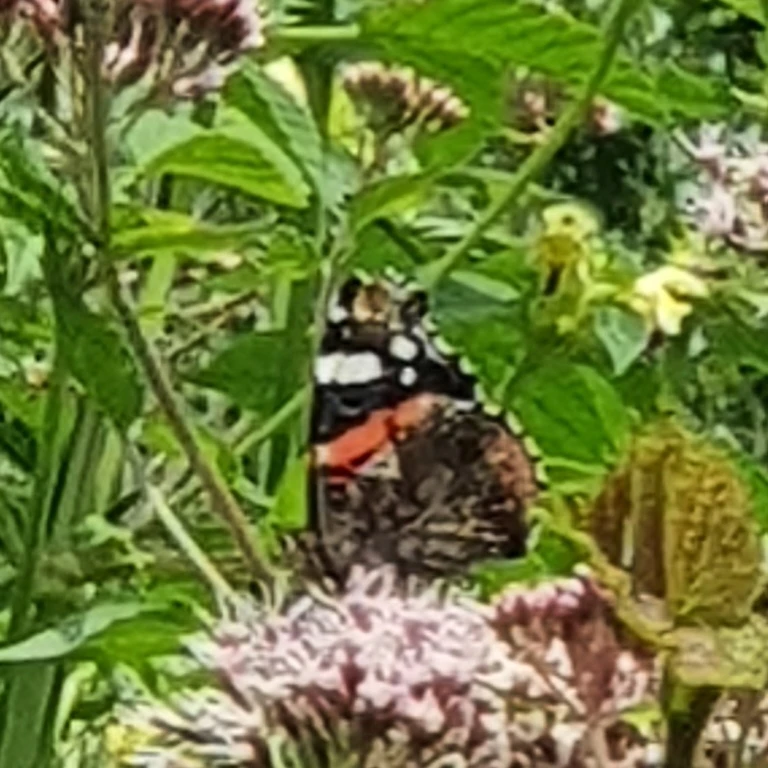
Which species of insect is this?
Vanessa atalanta
